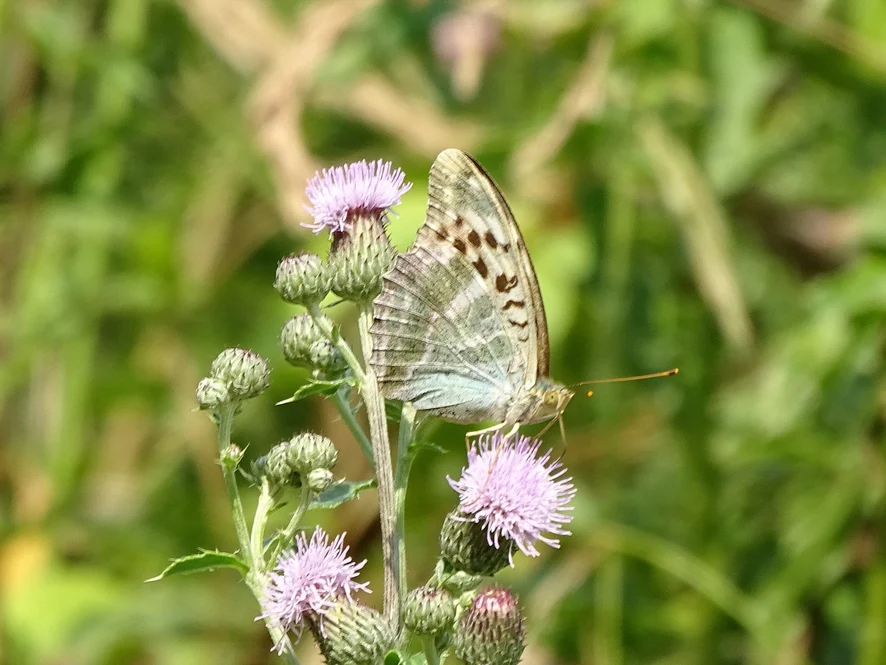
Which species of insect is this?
Argynnis paphia
